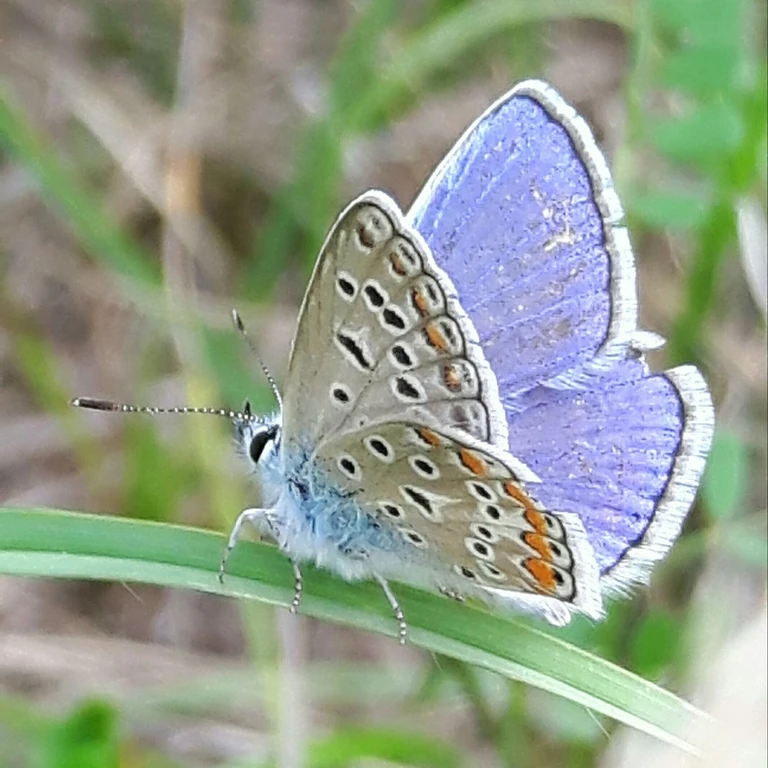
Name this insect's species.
Polyommatus icarus
